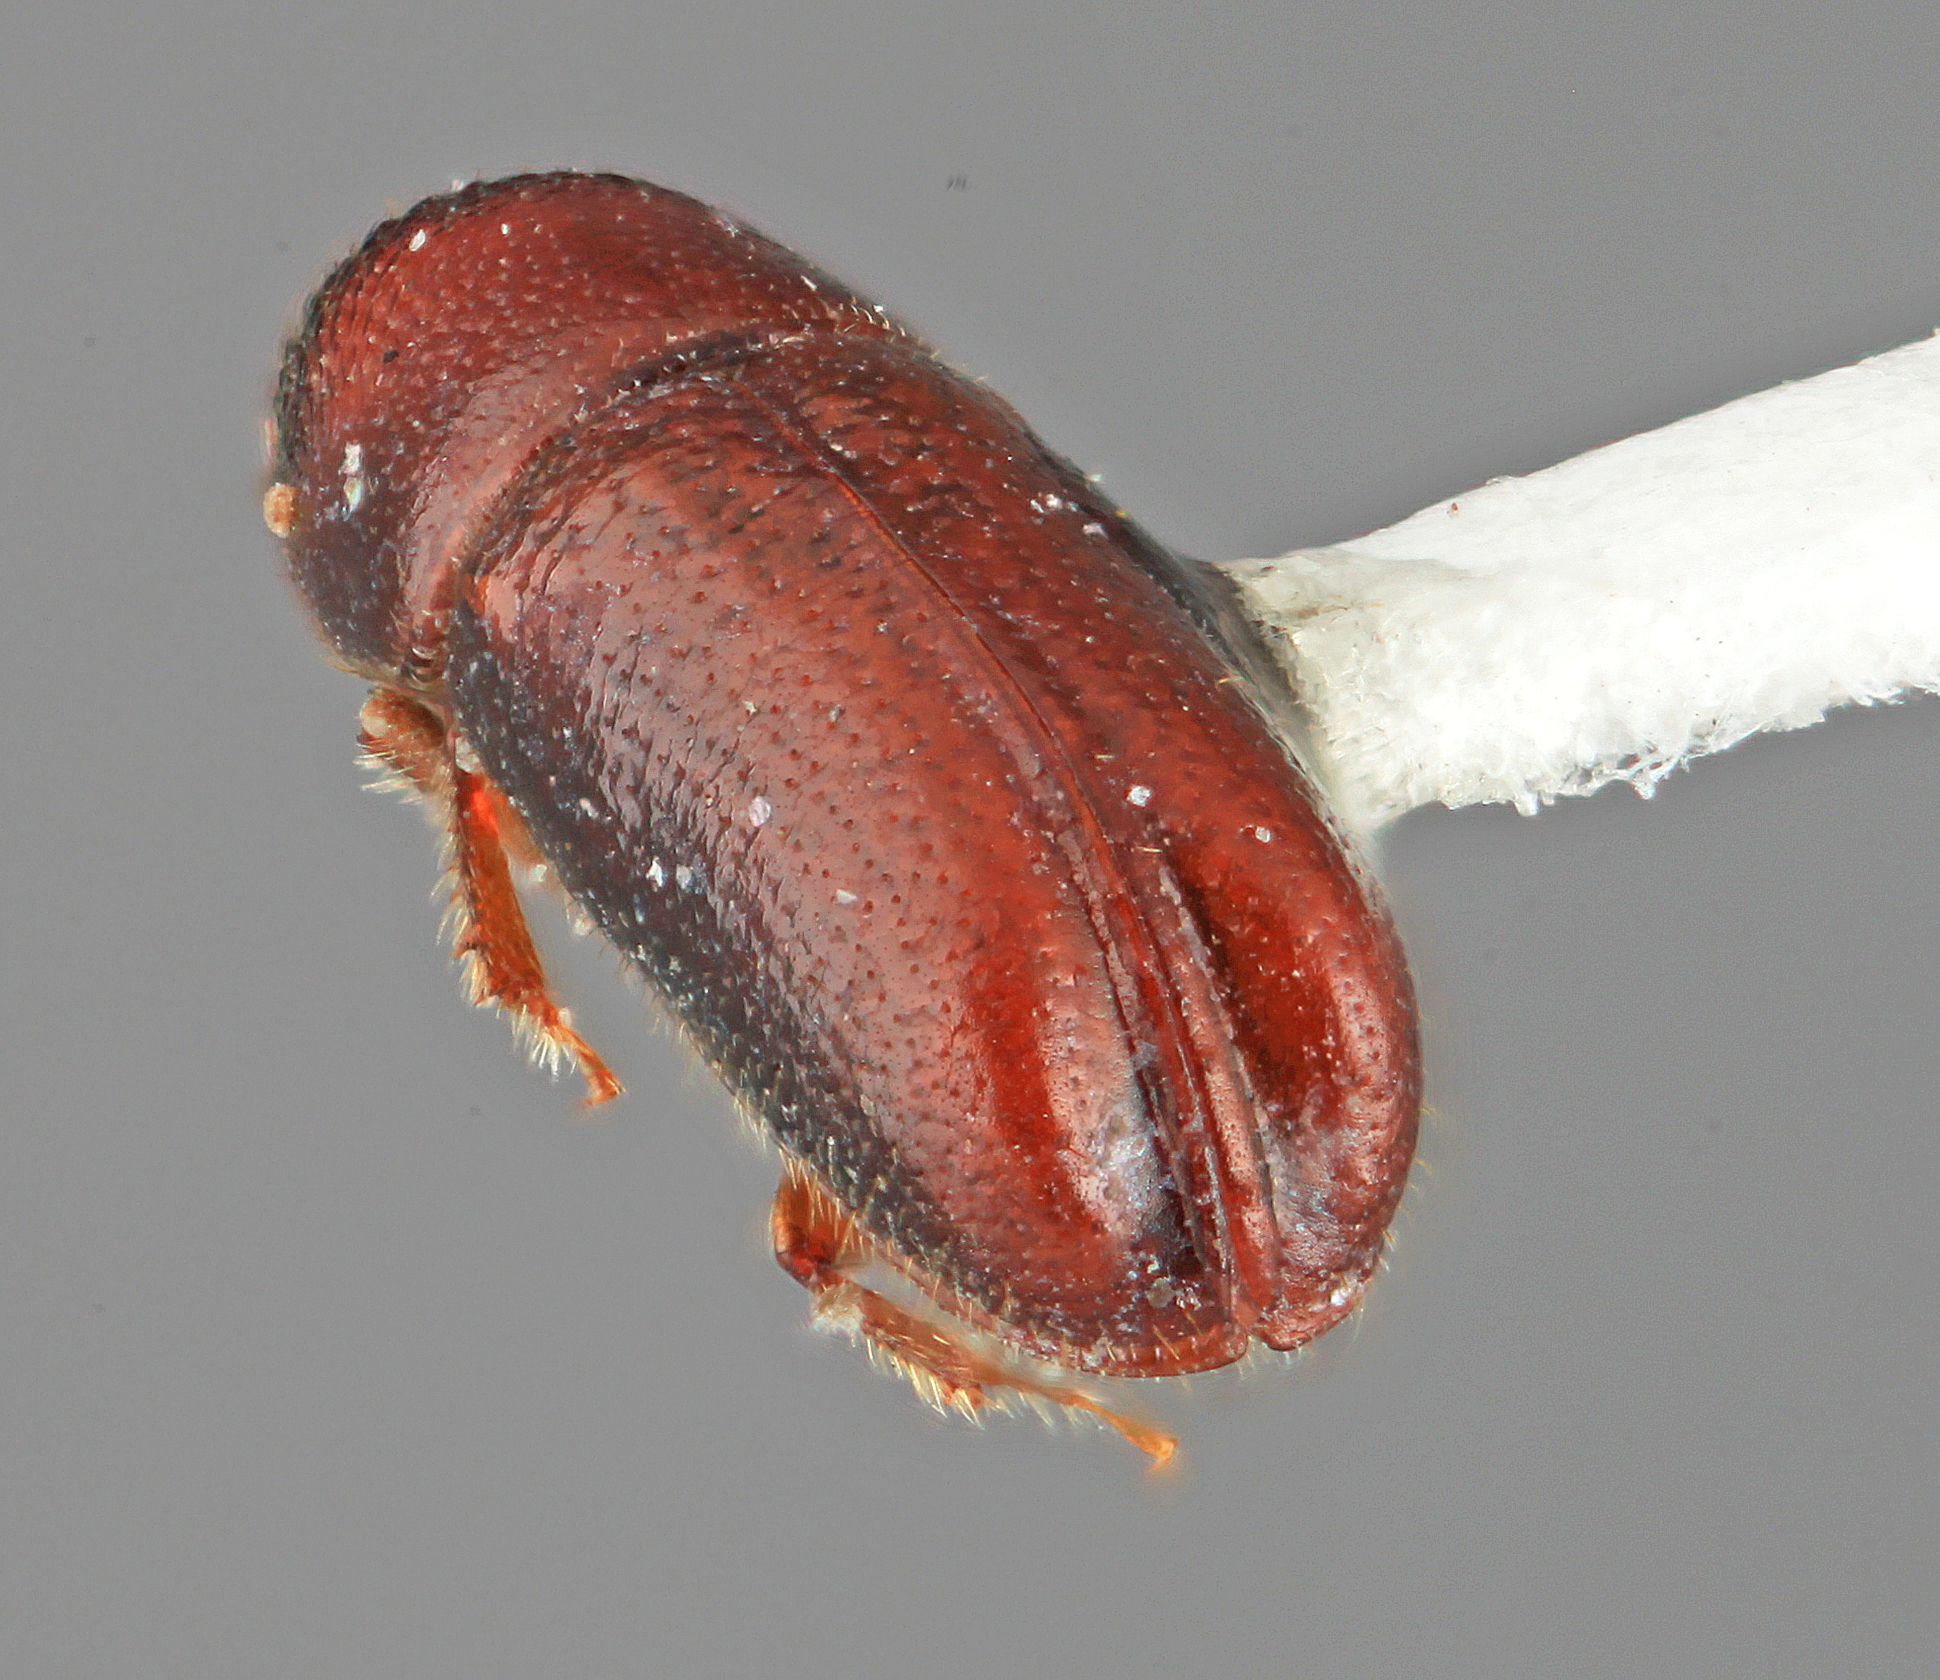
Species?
Araptus mirabilis
